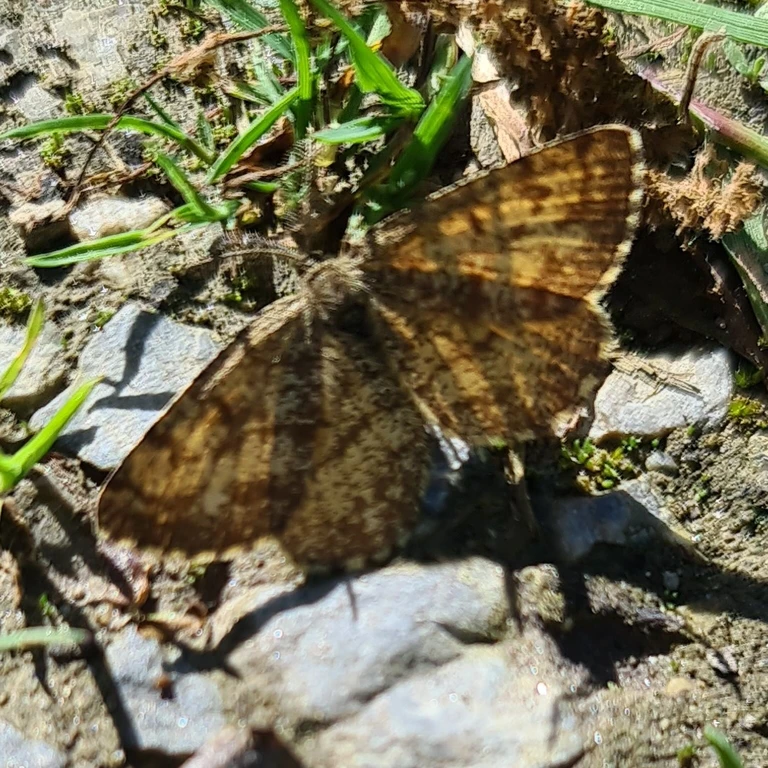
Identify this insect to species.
Ematurga atomaria
